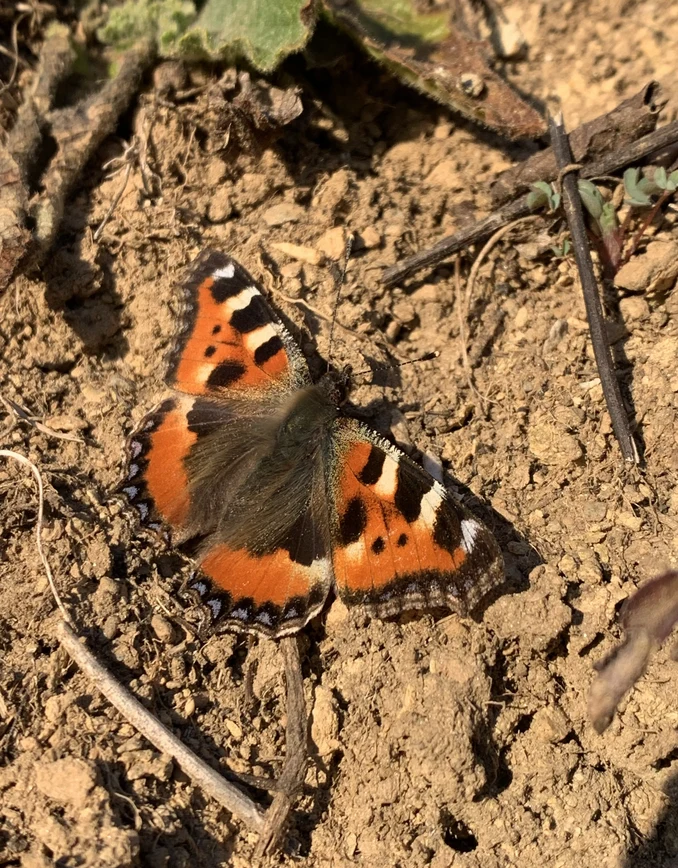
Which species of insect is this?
Aglais urticae
